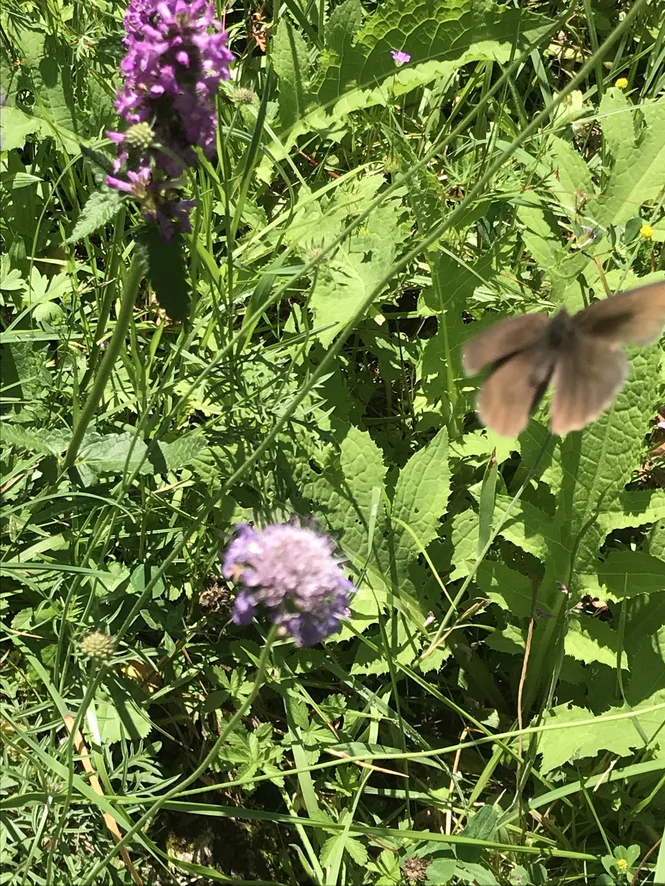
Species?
Maniola jurtina
